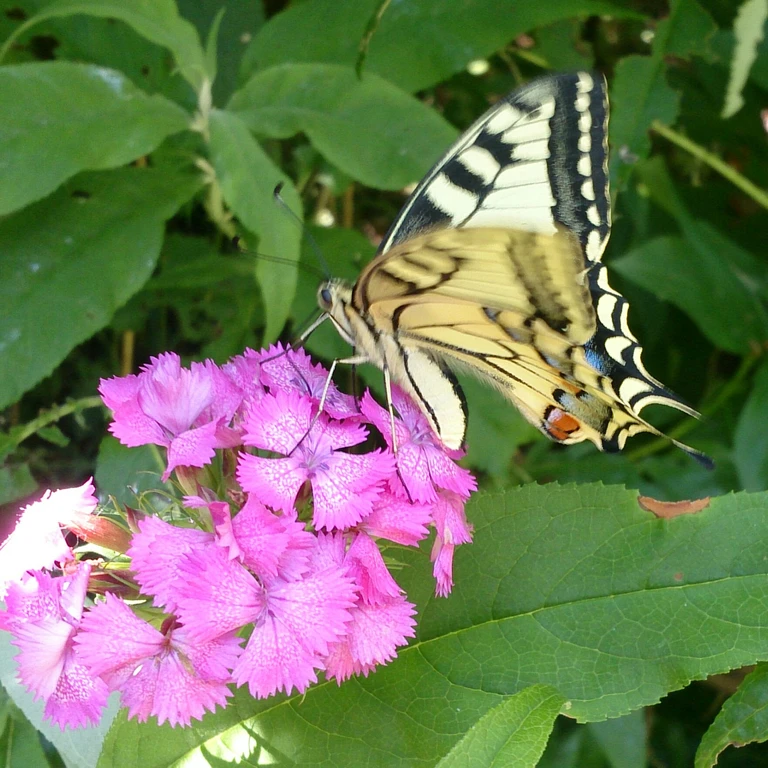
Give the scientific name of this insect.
Papilio machaon
